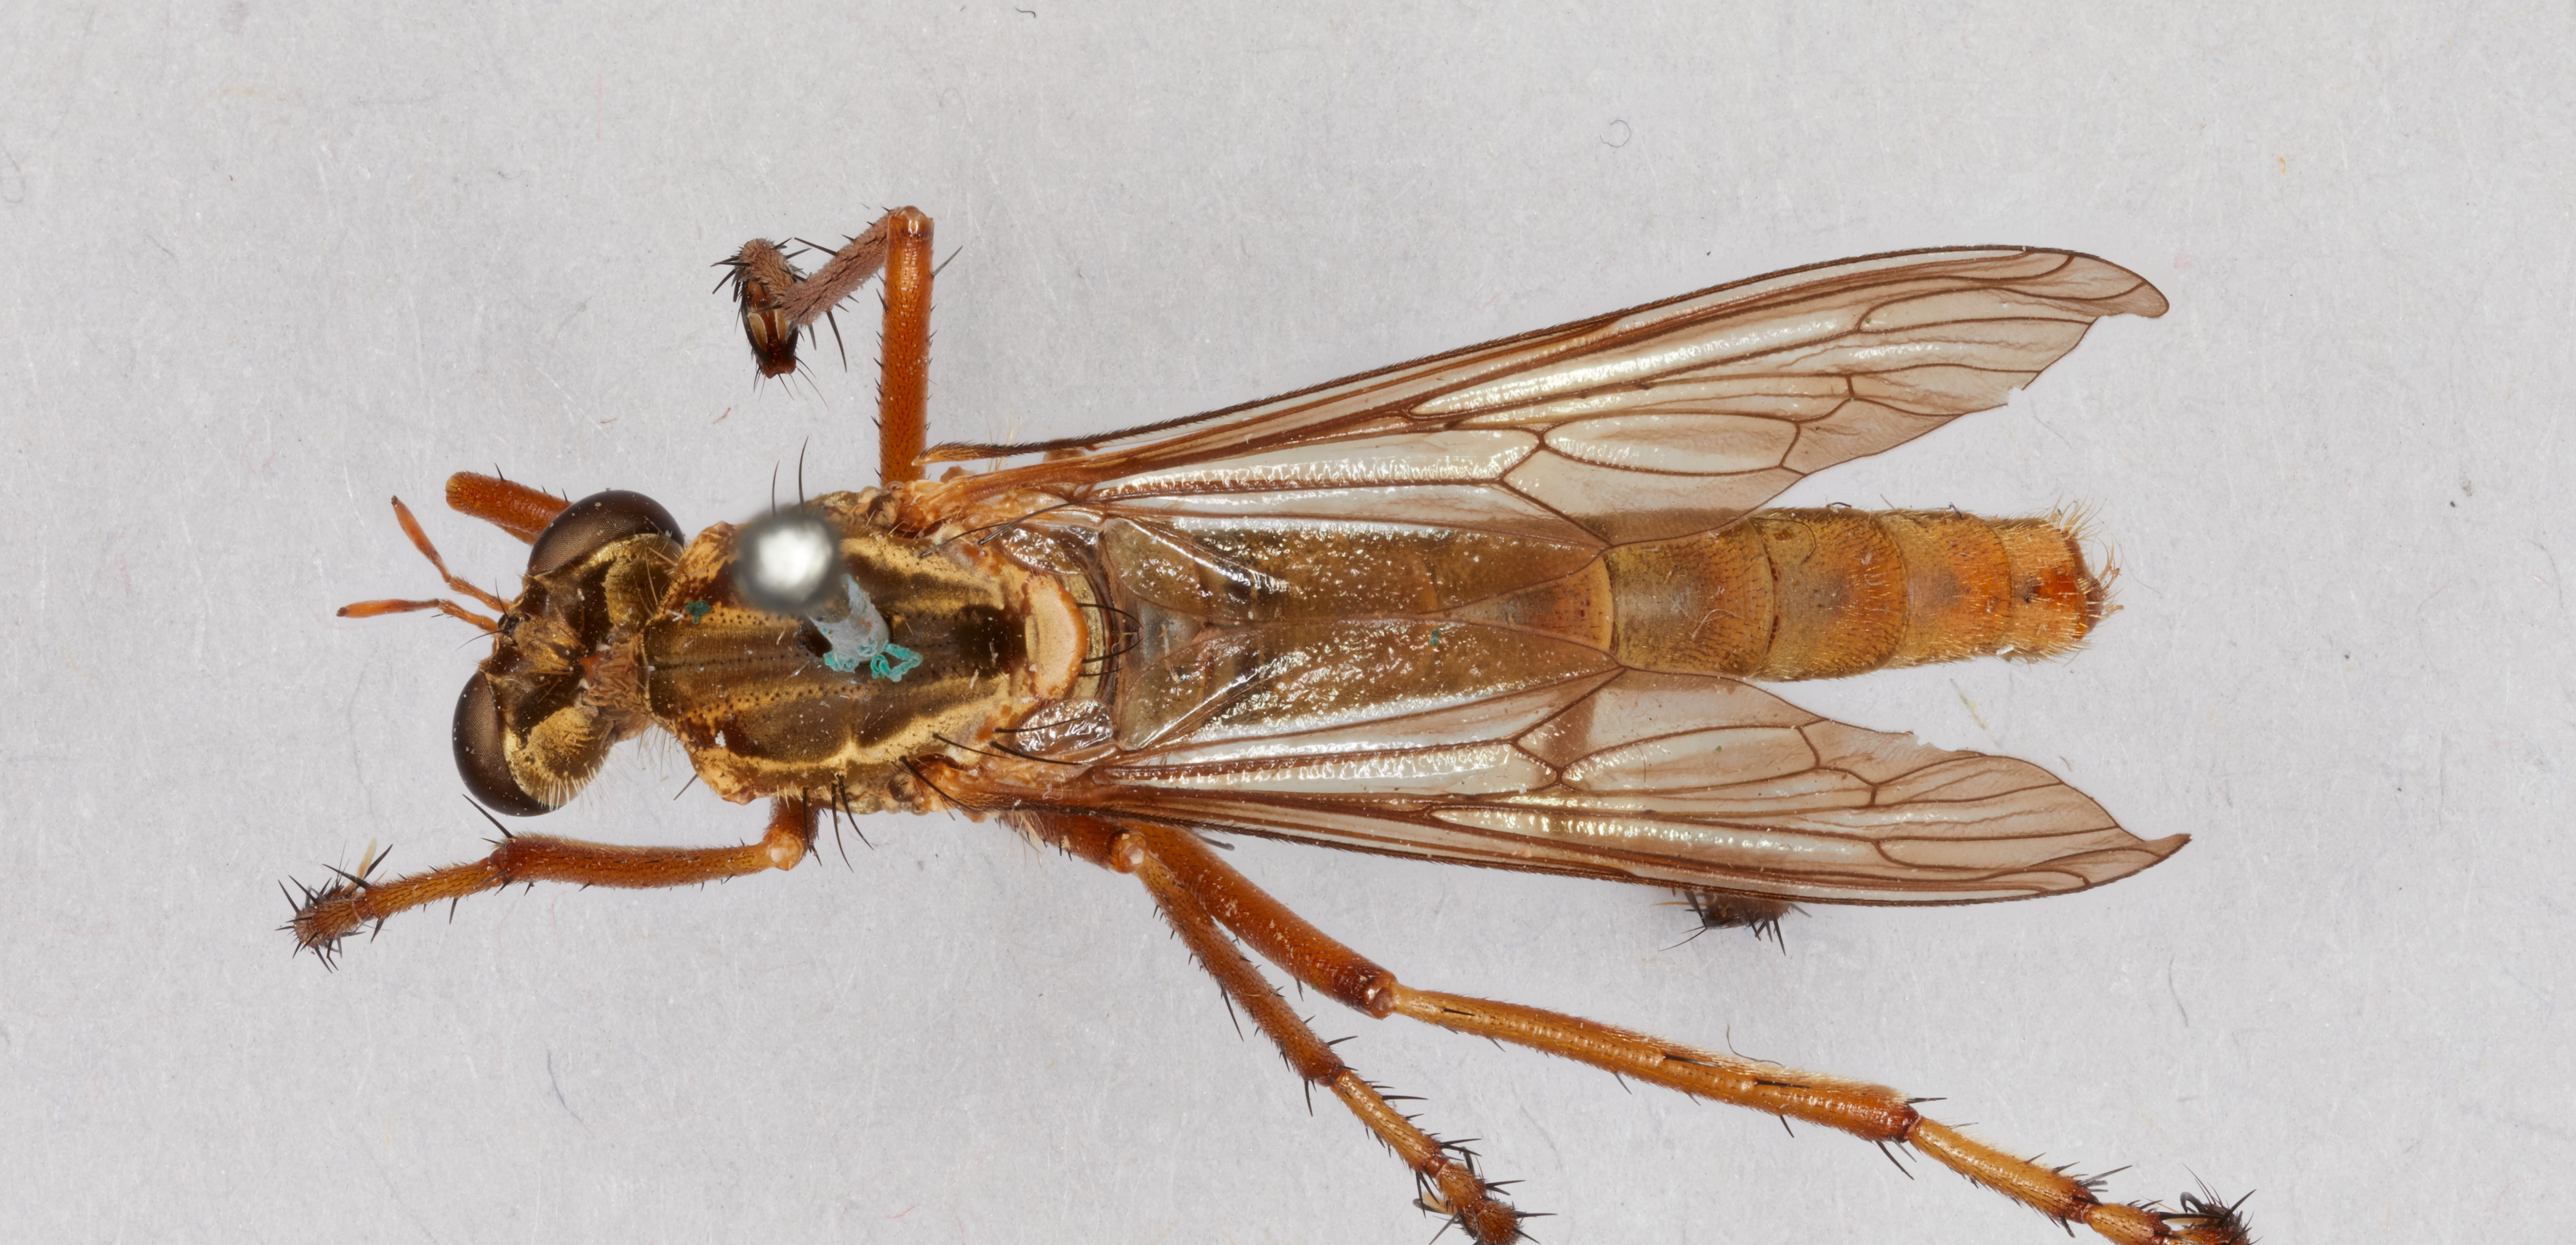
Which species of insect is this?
Deromyia perplexus
